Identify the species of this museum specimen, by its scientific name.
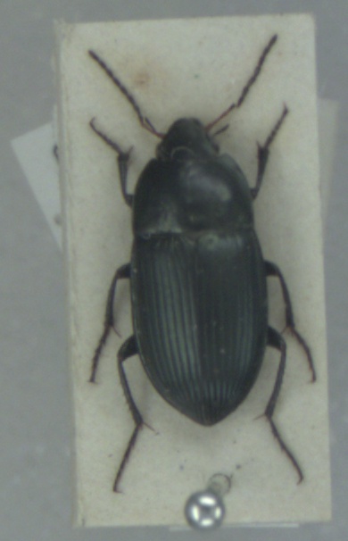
Amara ovata
